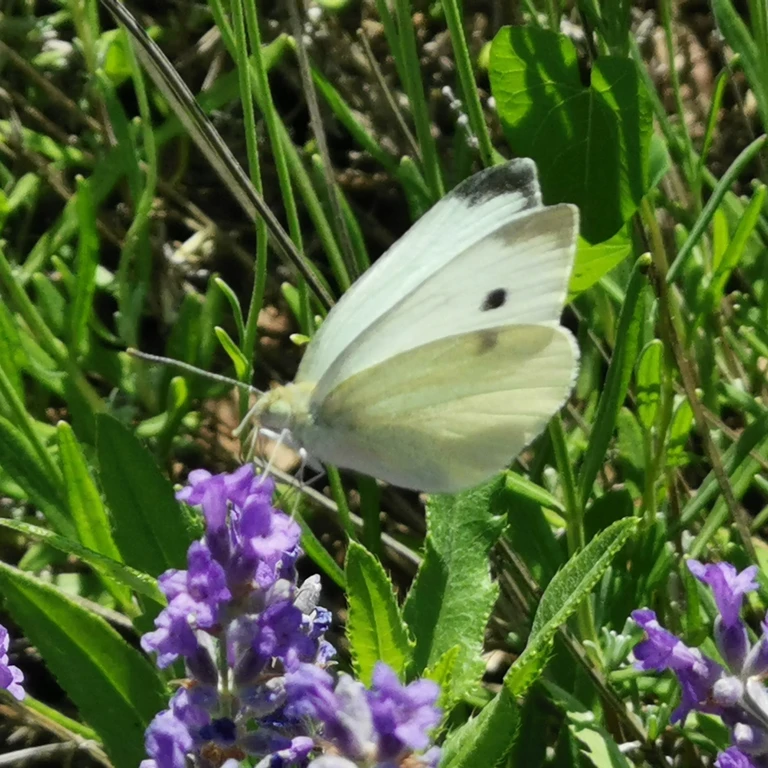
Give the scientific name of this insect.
Pieris rapae
